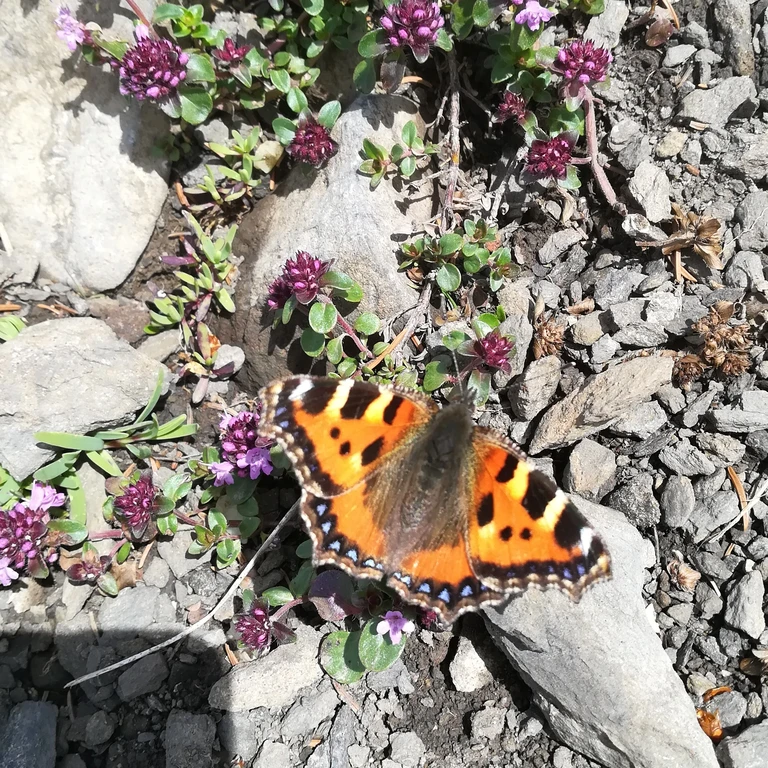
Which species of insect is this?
Aglais urticae
